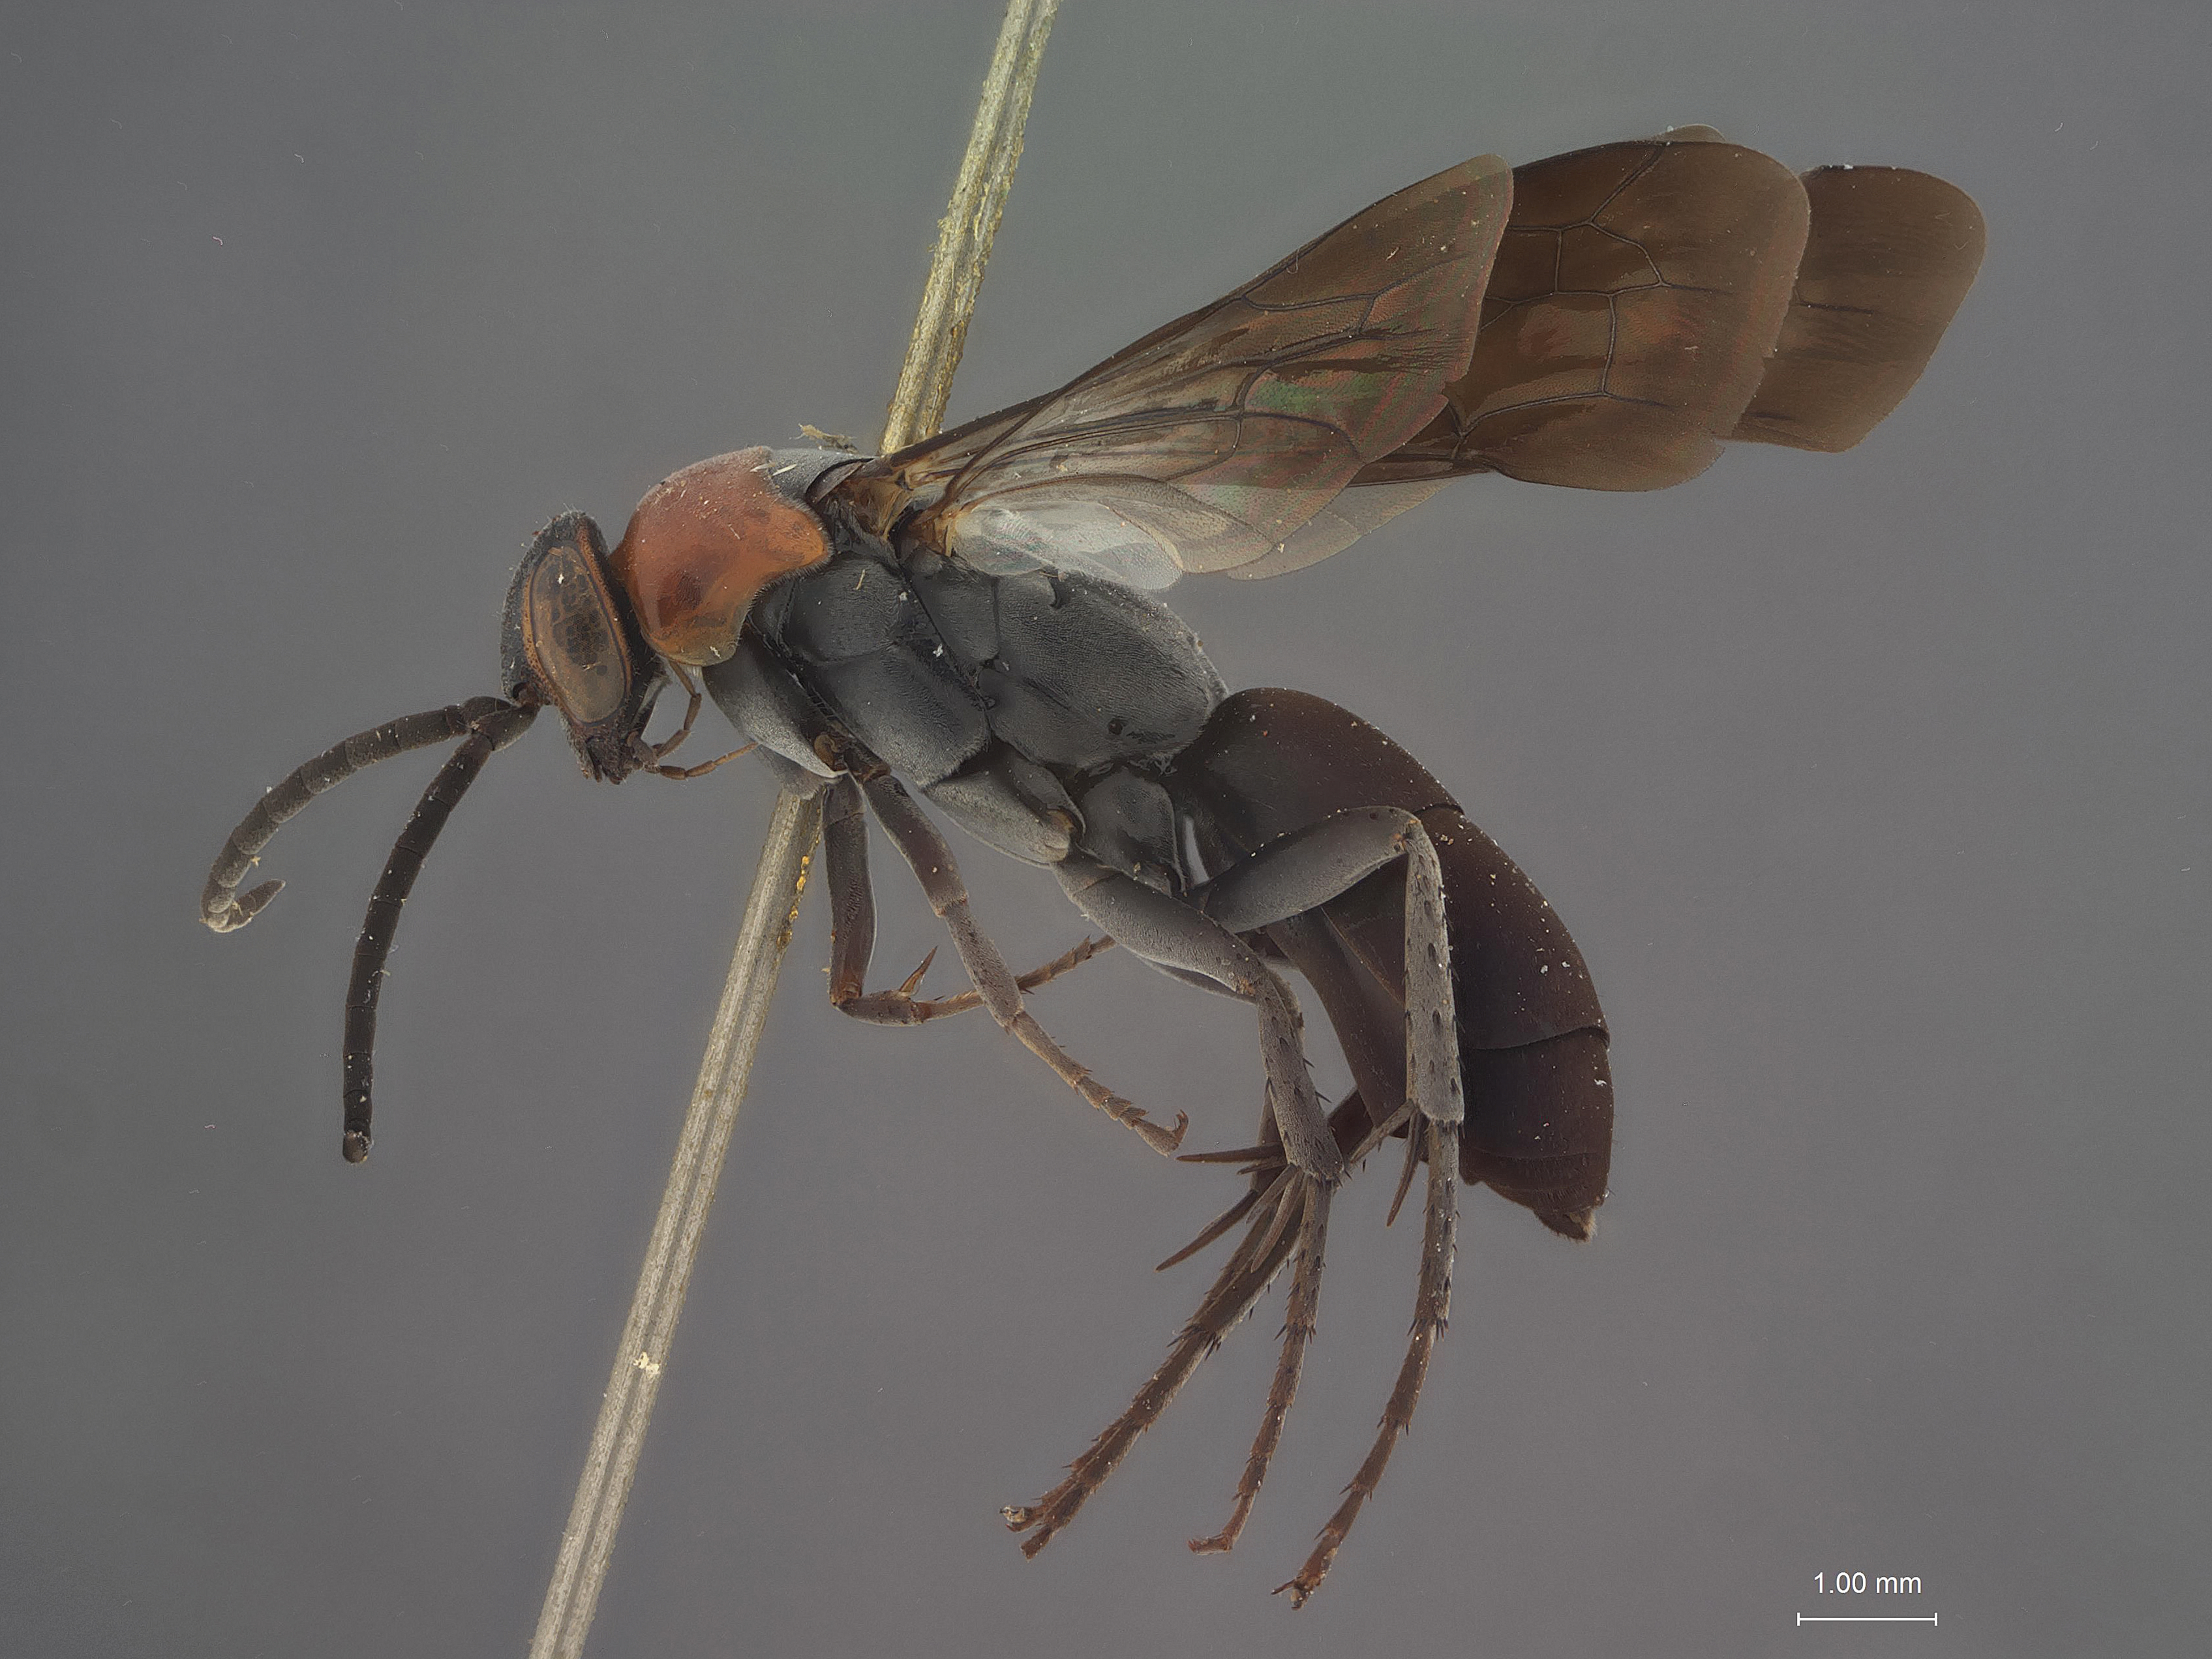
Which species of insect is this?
Platyderes partita
